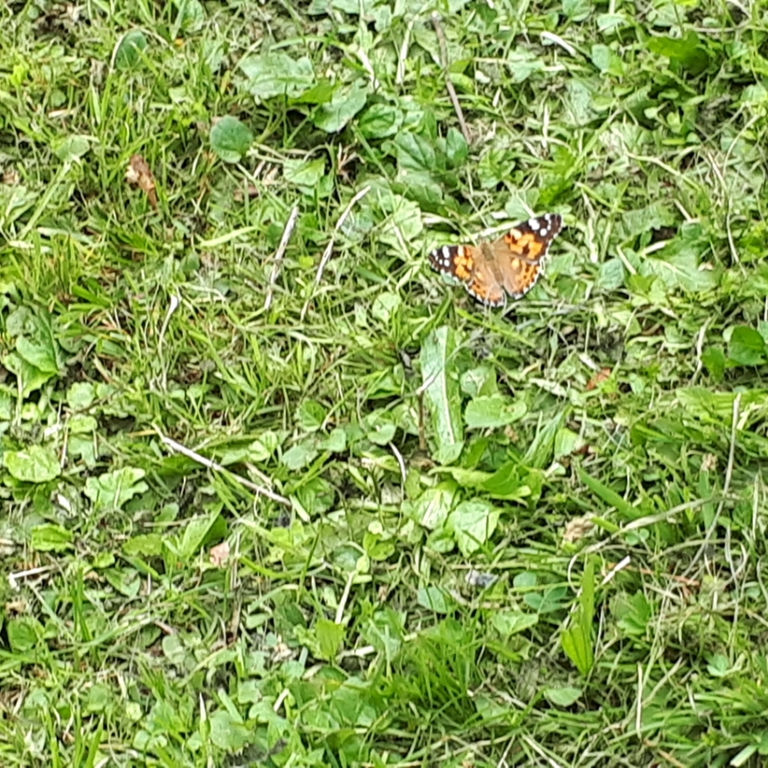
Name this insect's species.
Vanessa cardui
